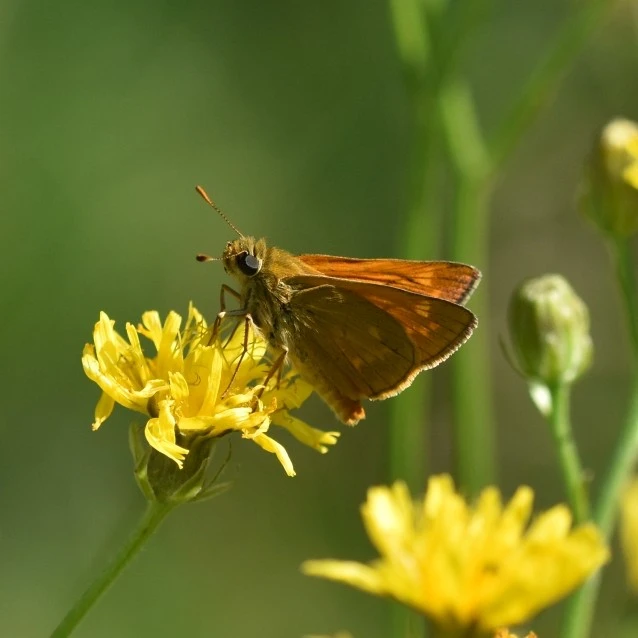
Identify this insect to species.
Ochlodes sylvanus (also Ochlodes venata)
